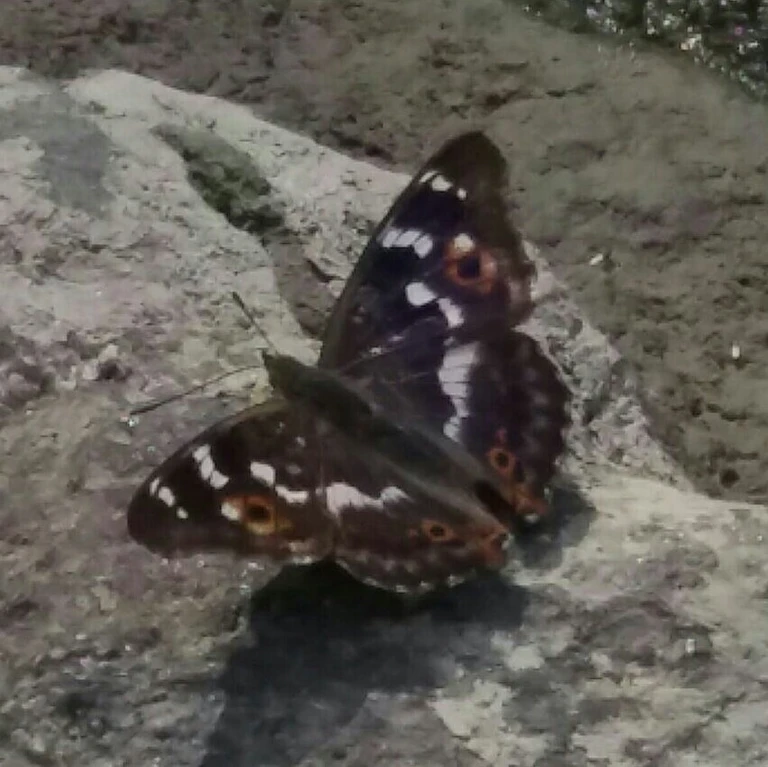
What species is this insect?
Apatura ilia
